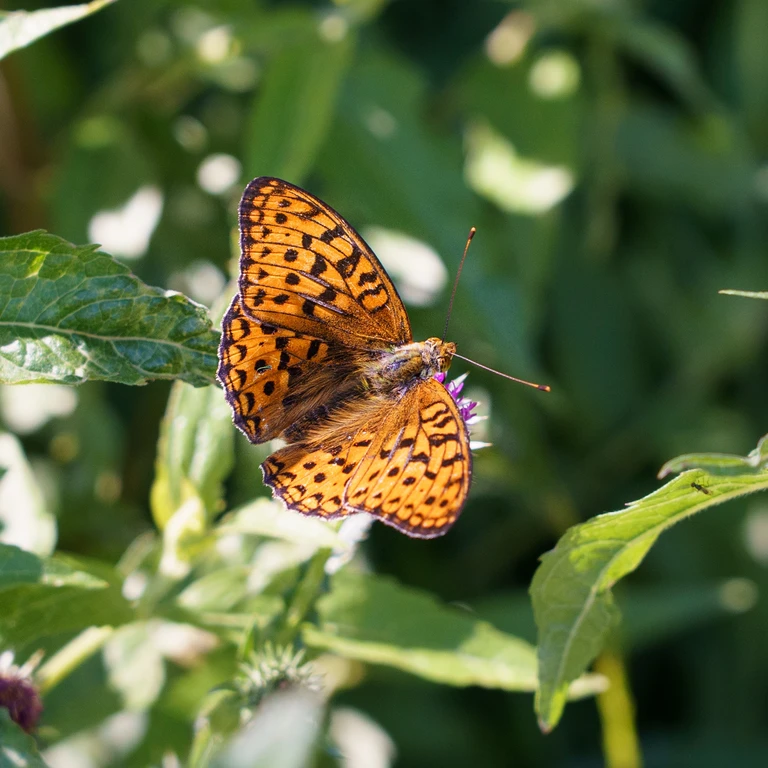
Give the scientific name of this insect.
Fabriciana adippe
